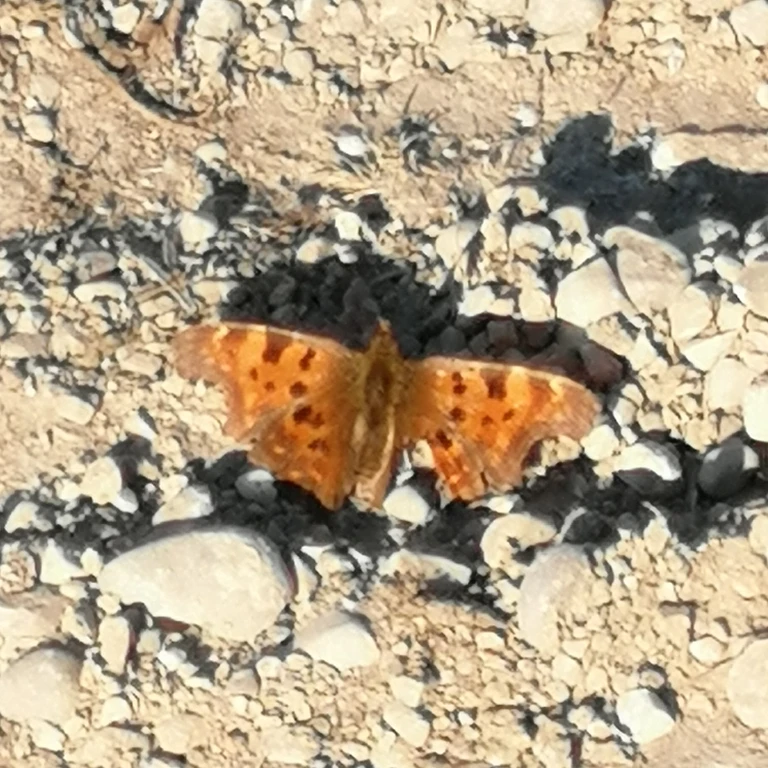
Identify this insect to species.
Polygonia c-album
